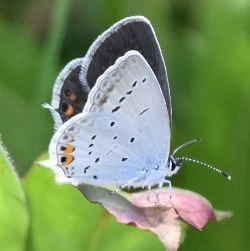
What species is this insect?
Cupido argiades (also Elkalyce argiades)
